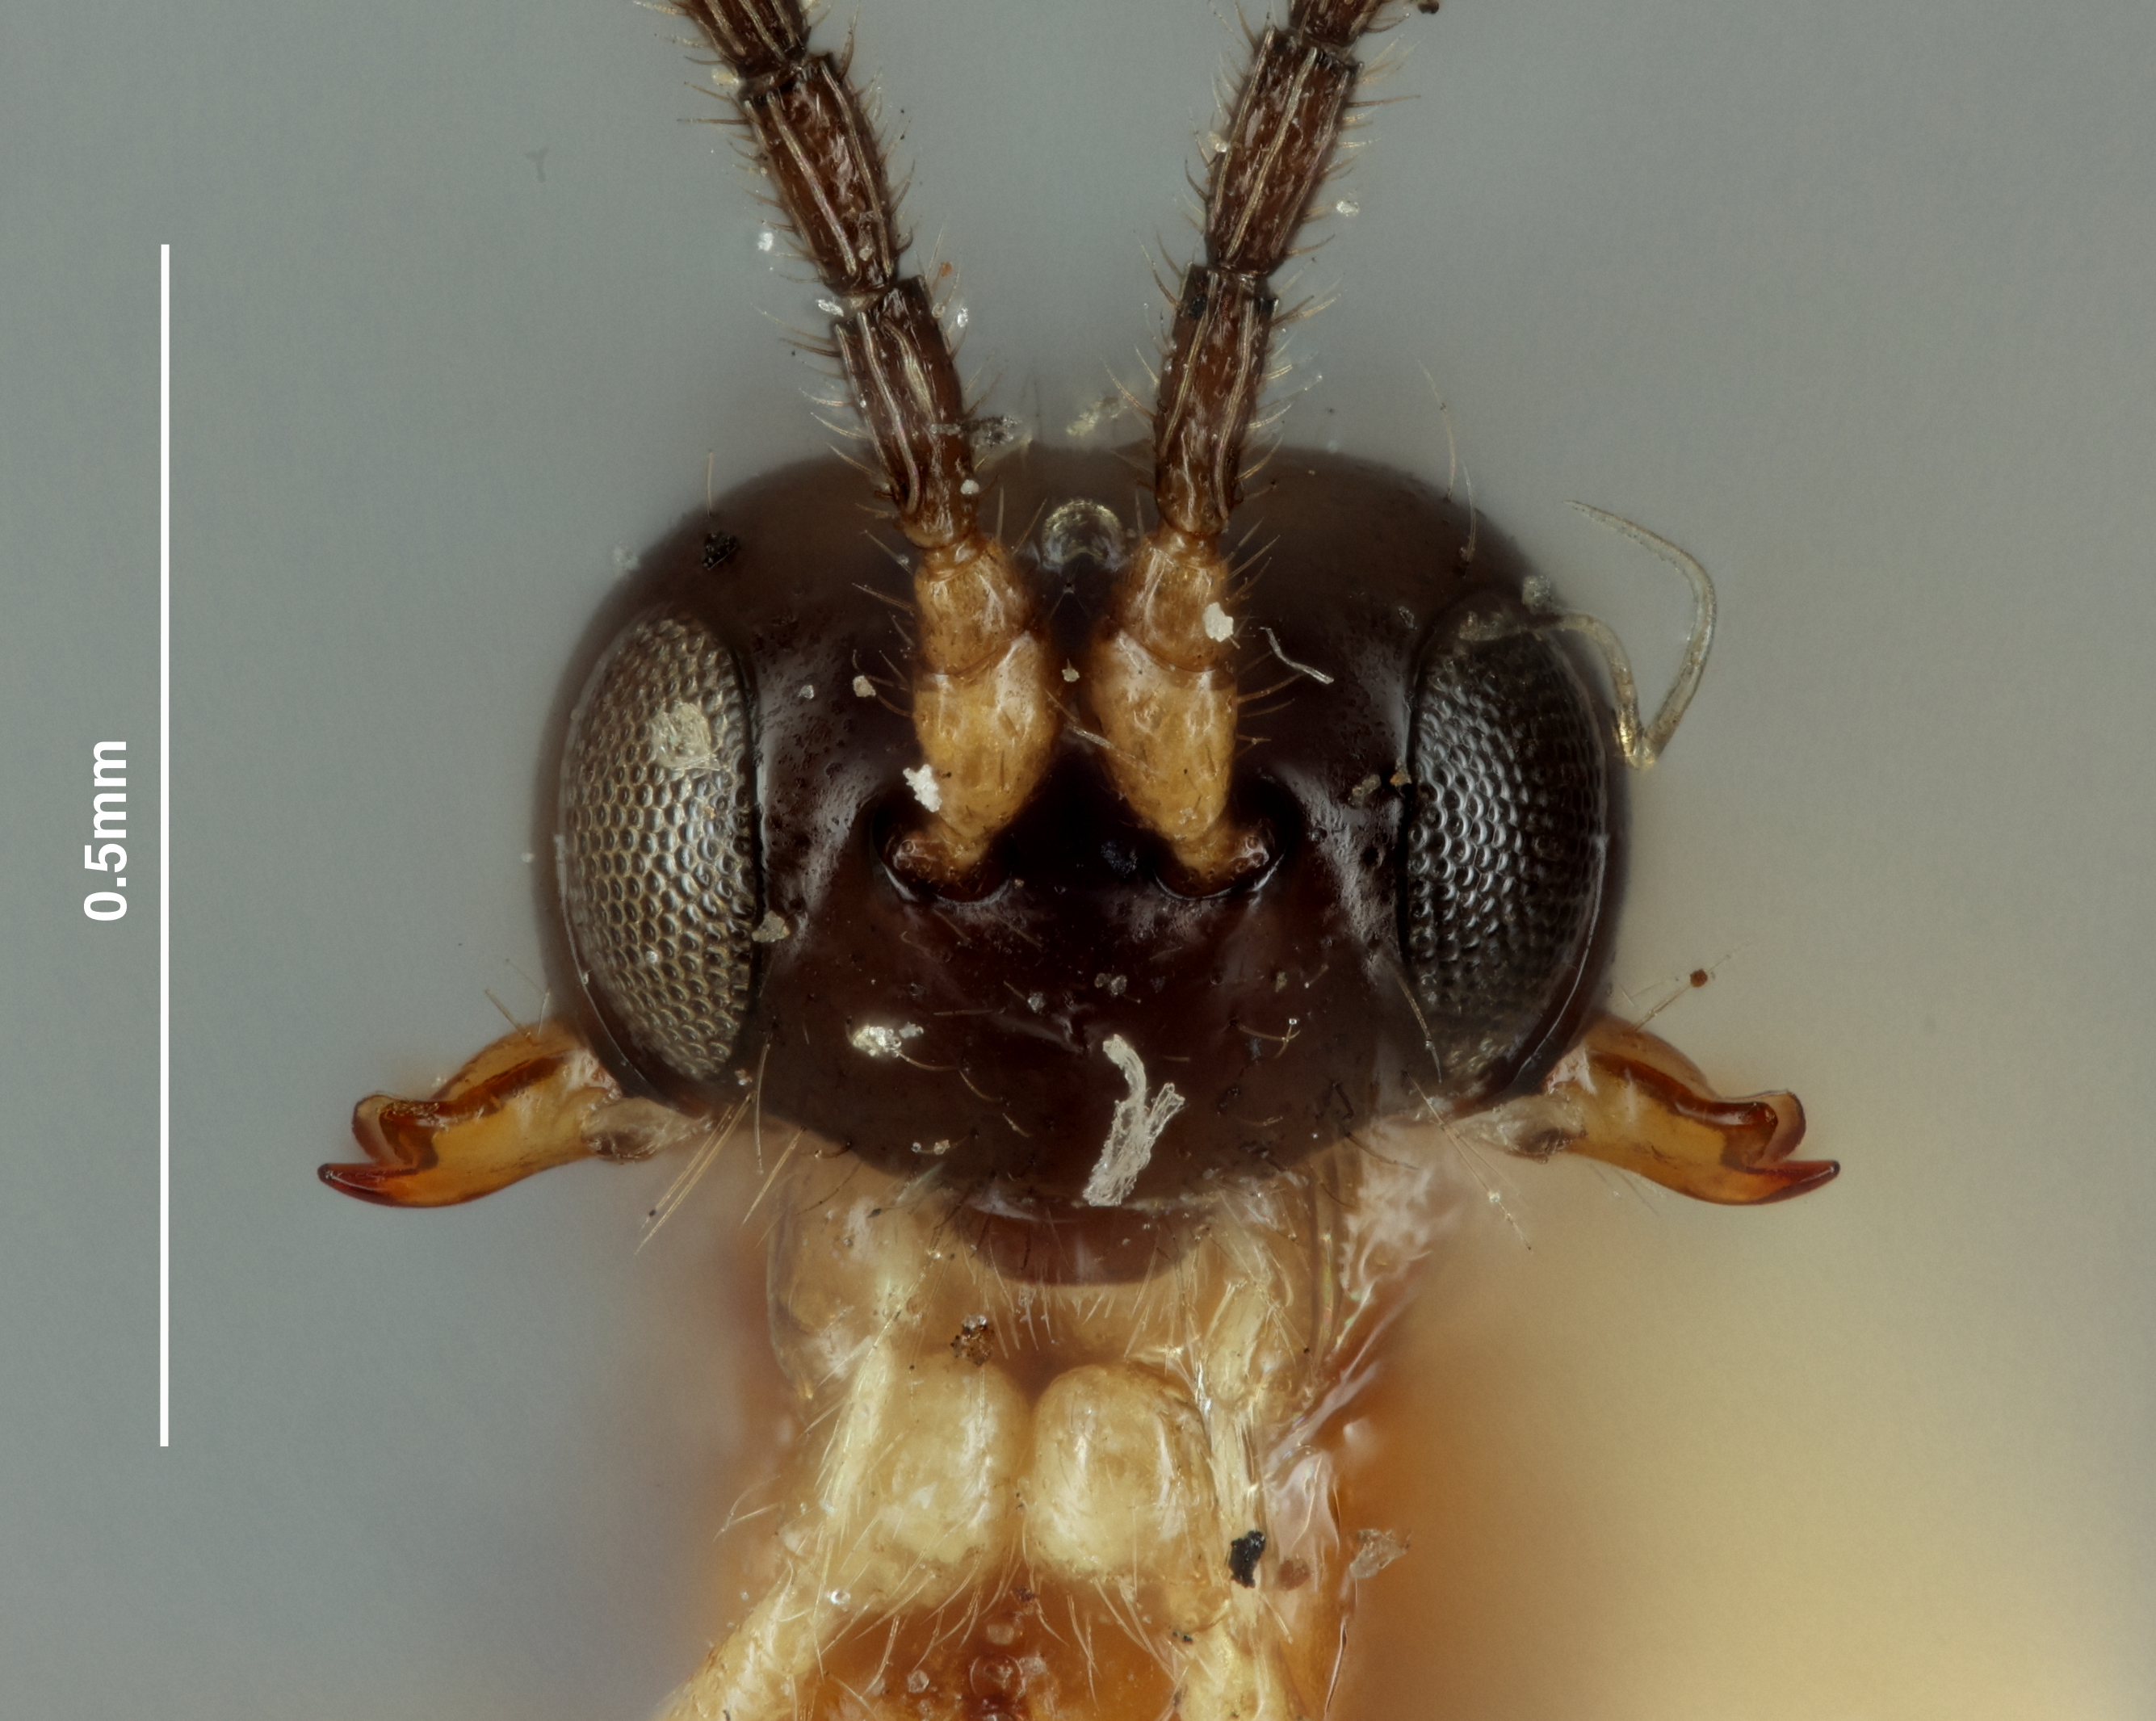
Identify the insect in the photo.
Synaldis blantoni
